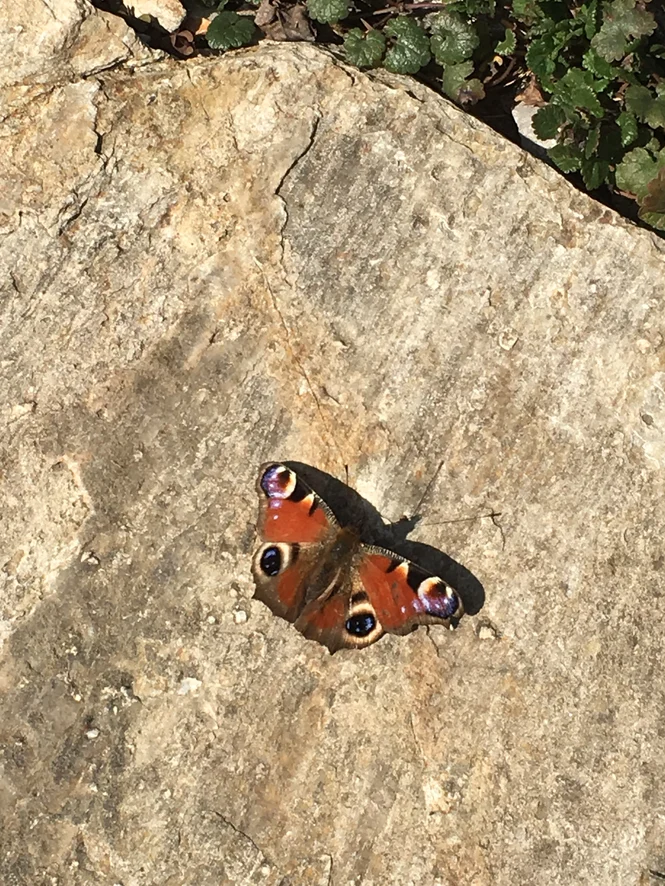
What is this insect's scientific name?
Aglais io
